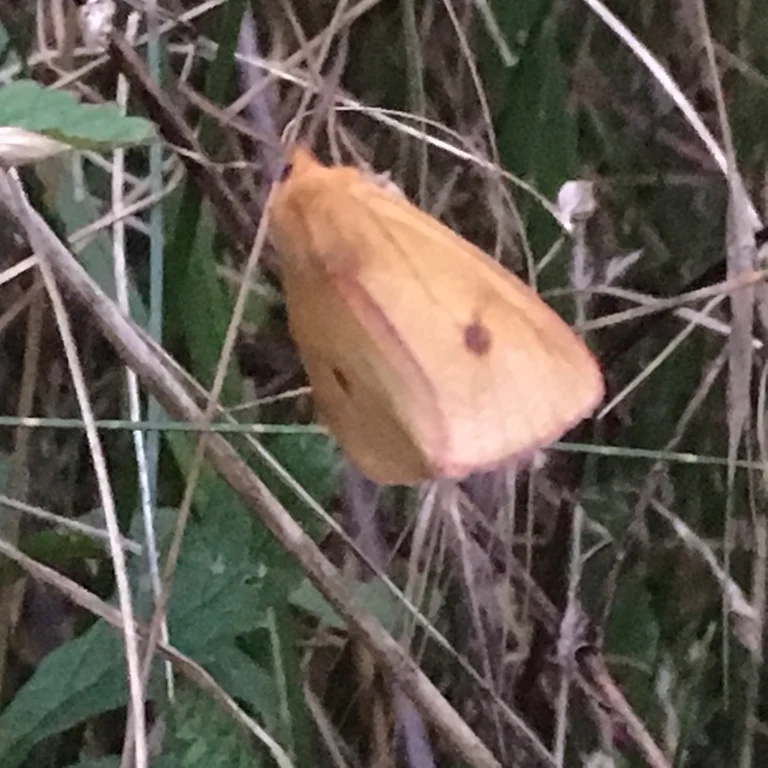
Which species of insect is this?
Diacrisia sannio
